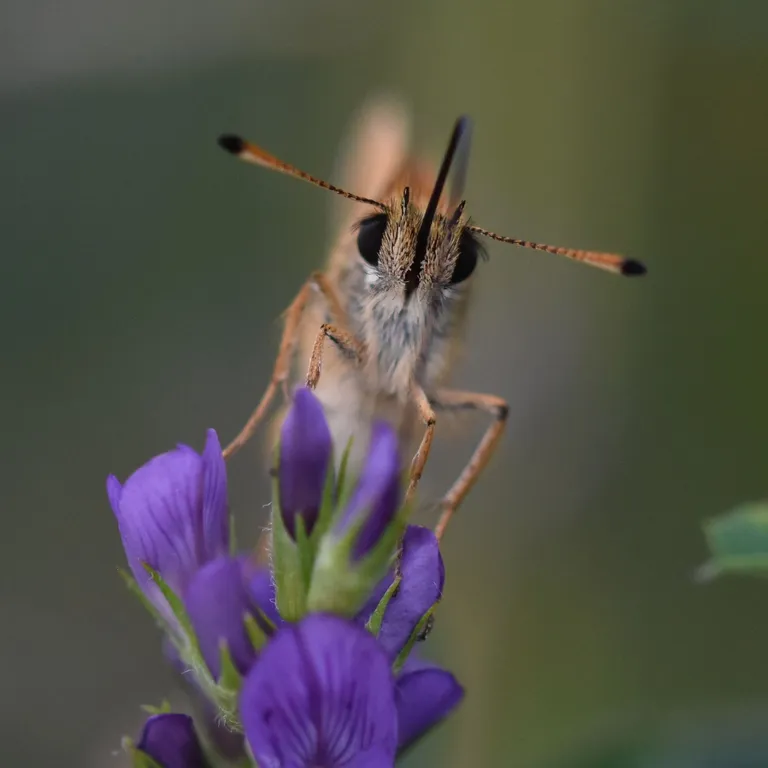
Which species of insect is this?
Thymelicus lineola
